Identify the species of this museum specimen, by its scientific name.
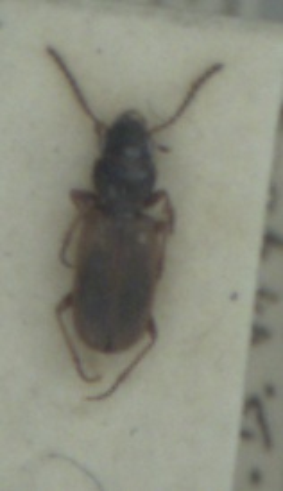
Bembidion laterale
